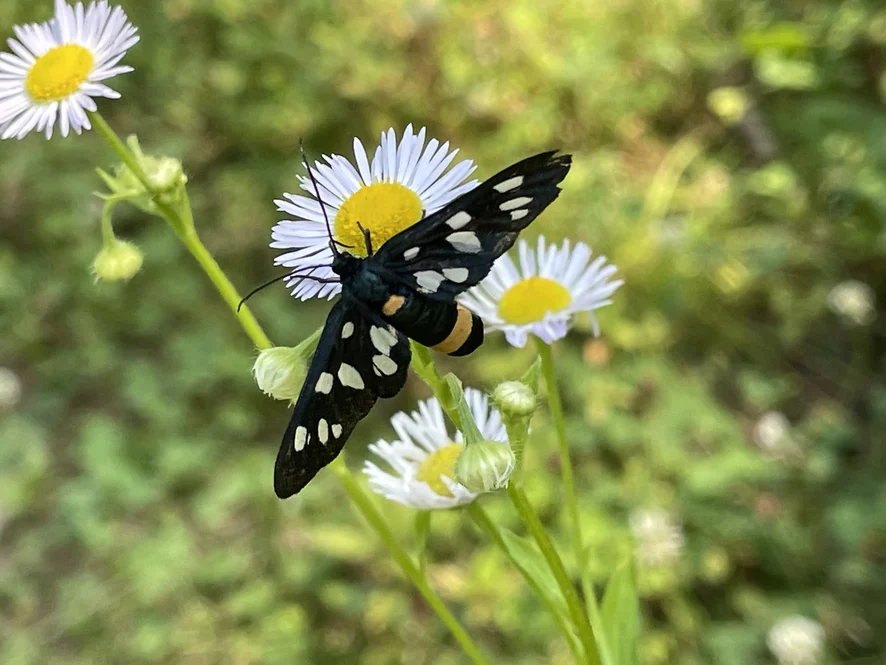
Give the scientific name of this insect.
Amata phegea
